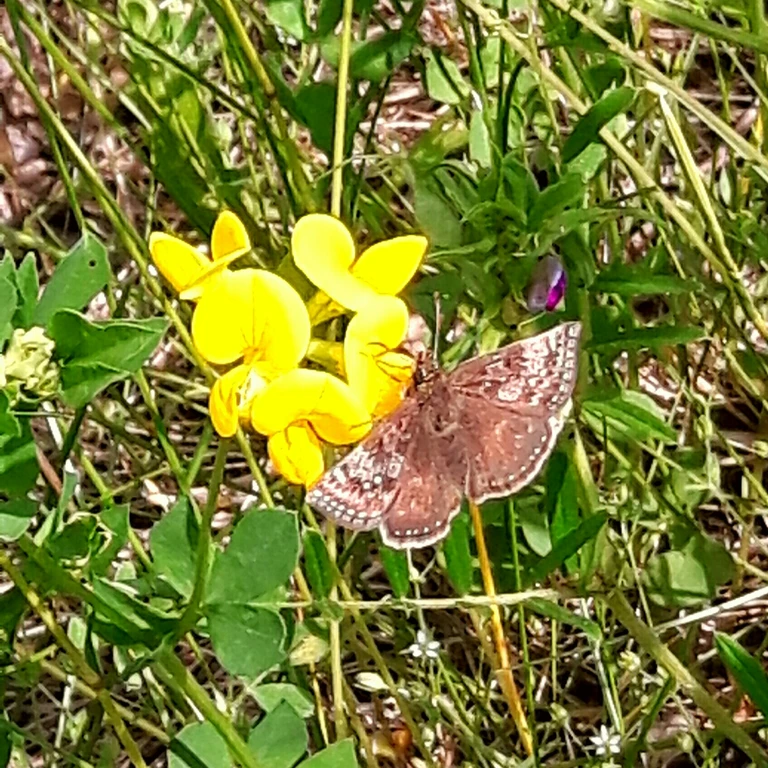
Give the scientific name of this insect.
Erynnis tages
